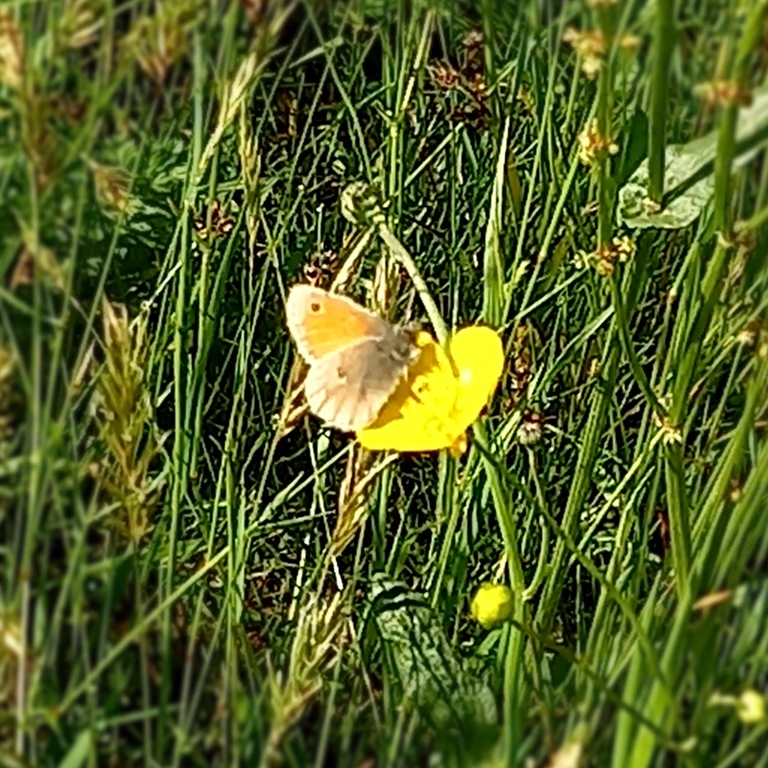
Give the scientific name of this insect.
Coenonympha pamphilus
